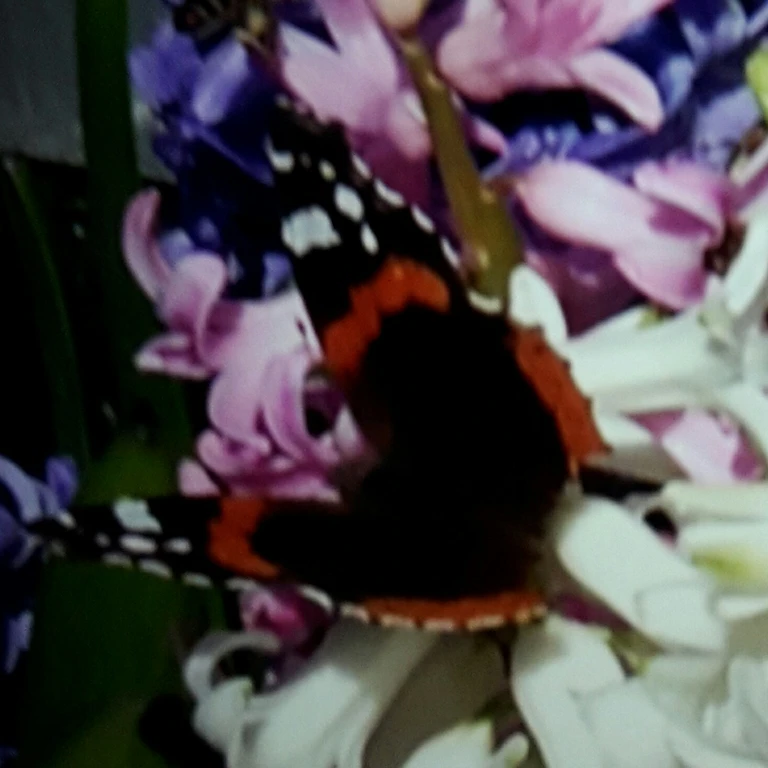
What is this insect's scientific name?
Vanessa atalanta
